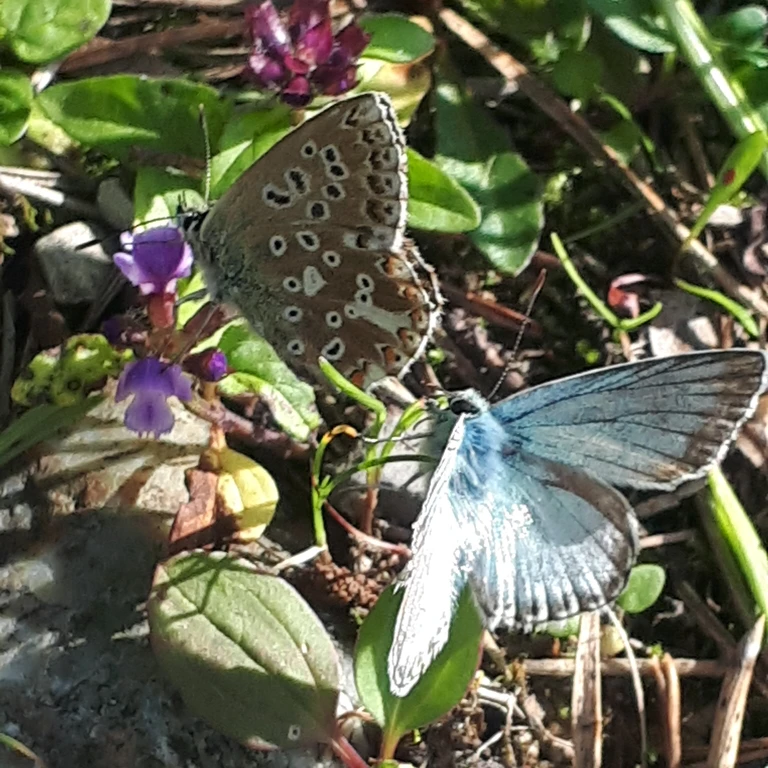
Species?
Lysandra coridon
